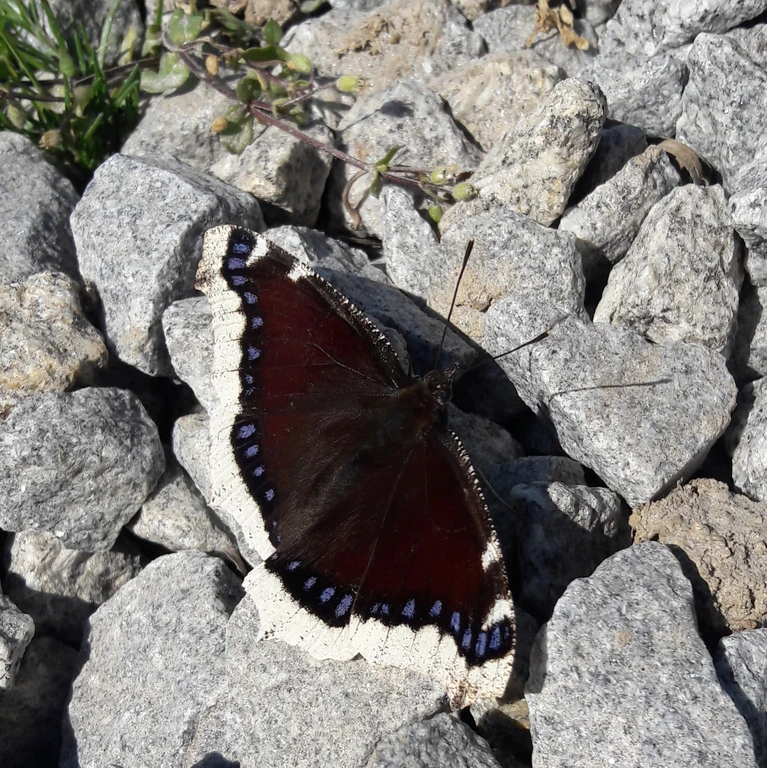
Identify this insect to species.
Nymphalis antiopa
